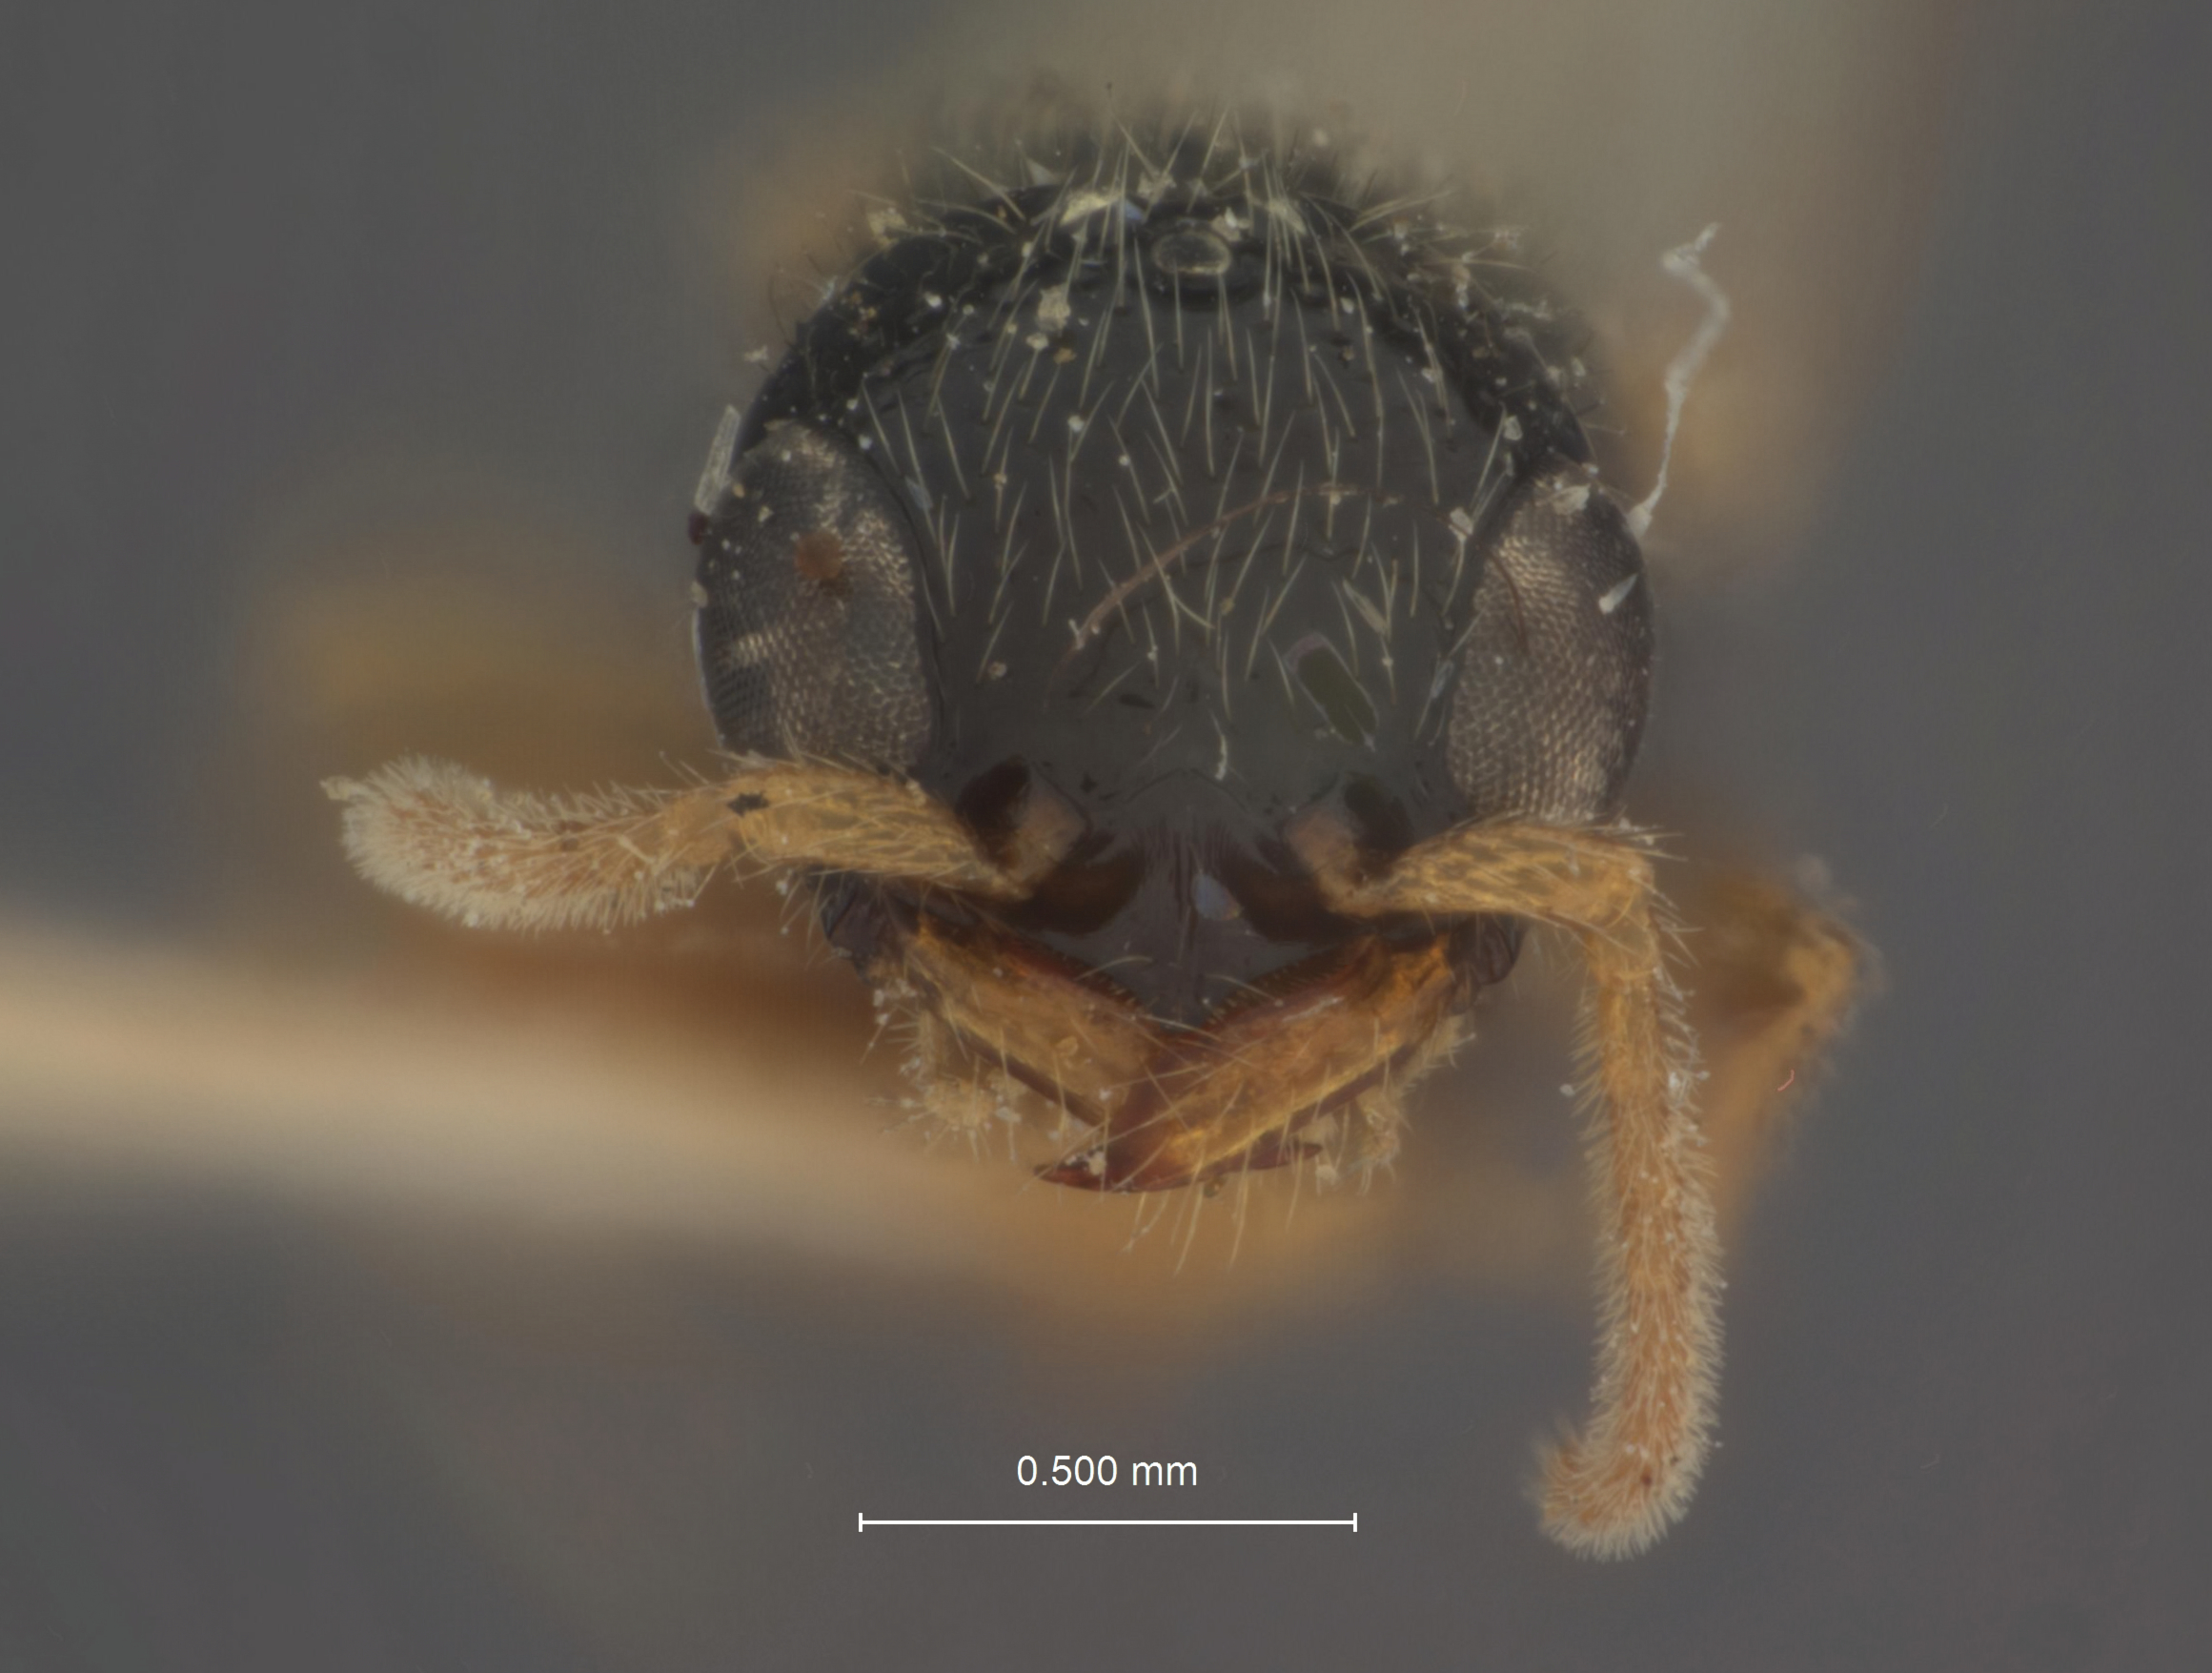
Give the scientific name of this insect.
Misepyris flavipes
